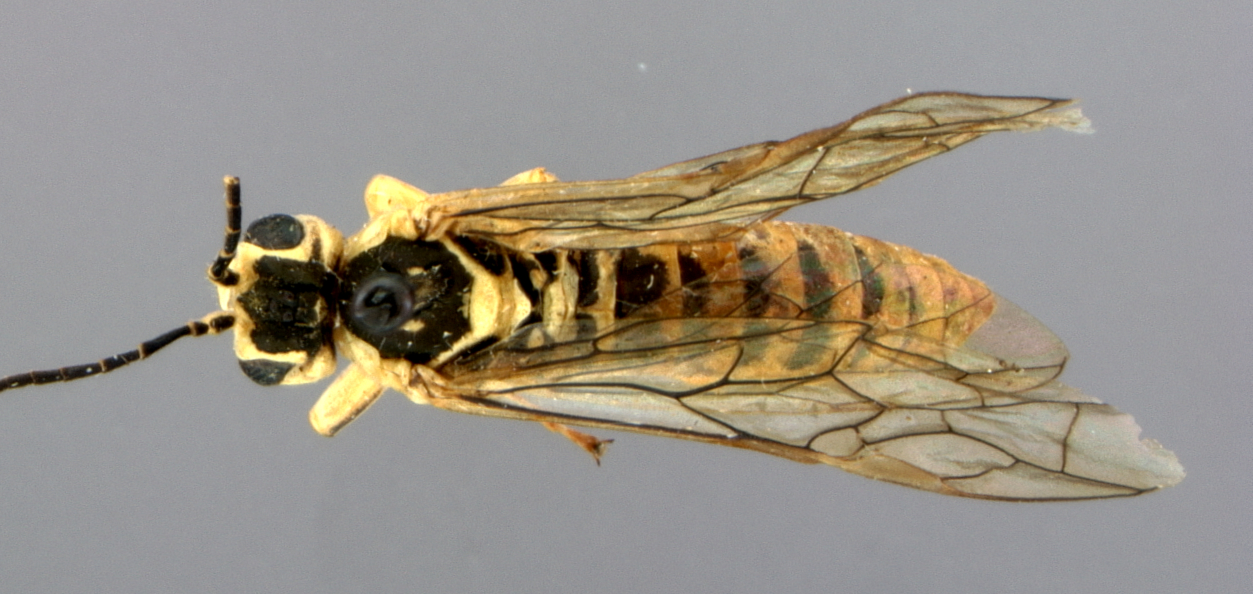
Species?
Tenthredo szechuanica
